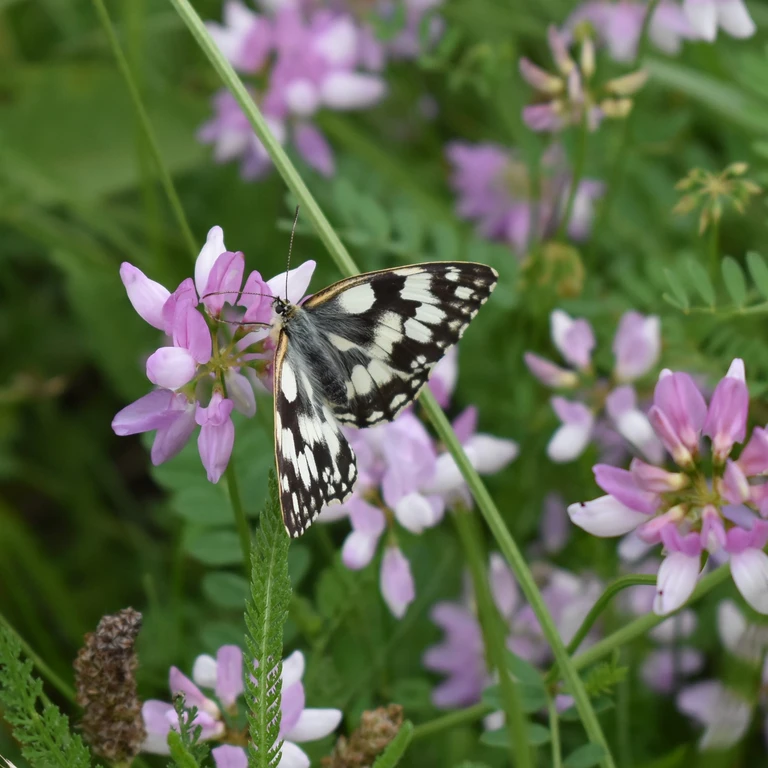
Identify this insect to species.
Melanargia galathea
